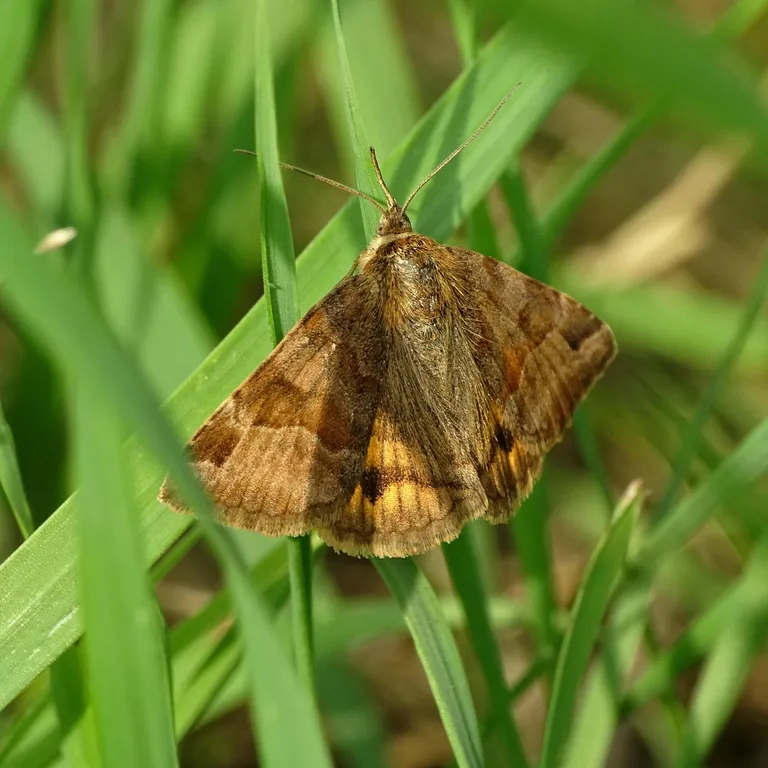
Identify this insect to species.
Euclidia glyphica
